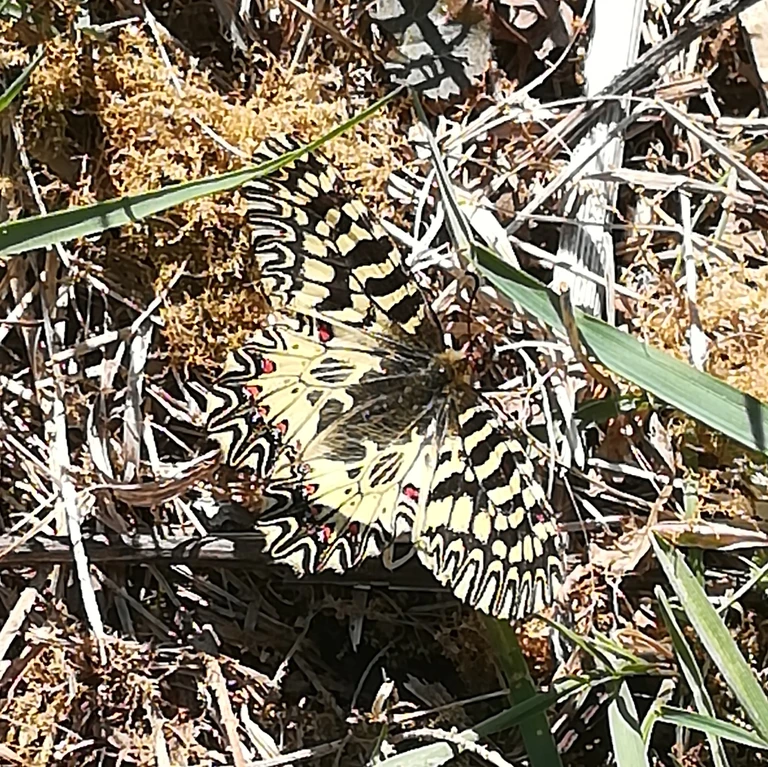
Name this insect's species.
Zerynthia polyxena
